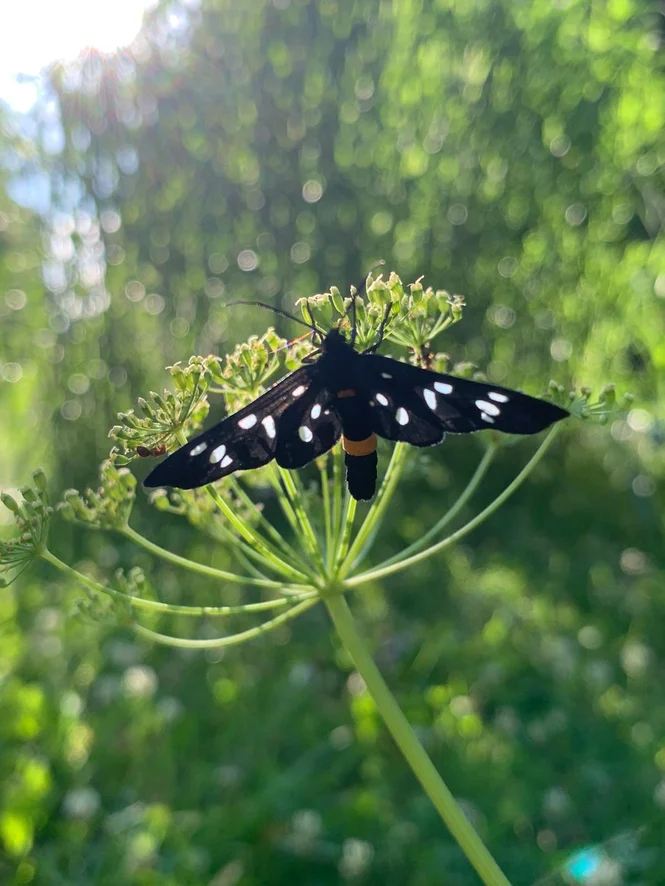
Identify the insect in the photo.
Amata phegea
